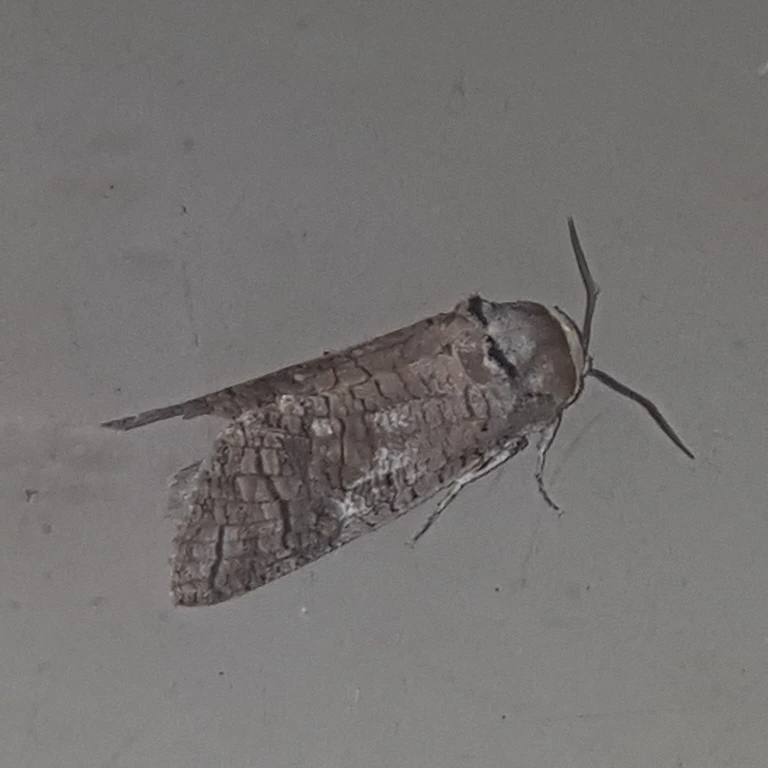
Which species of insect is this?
Cossus cossus
